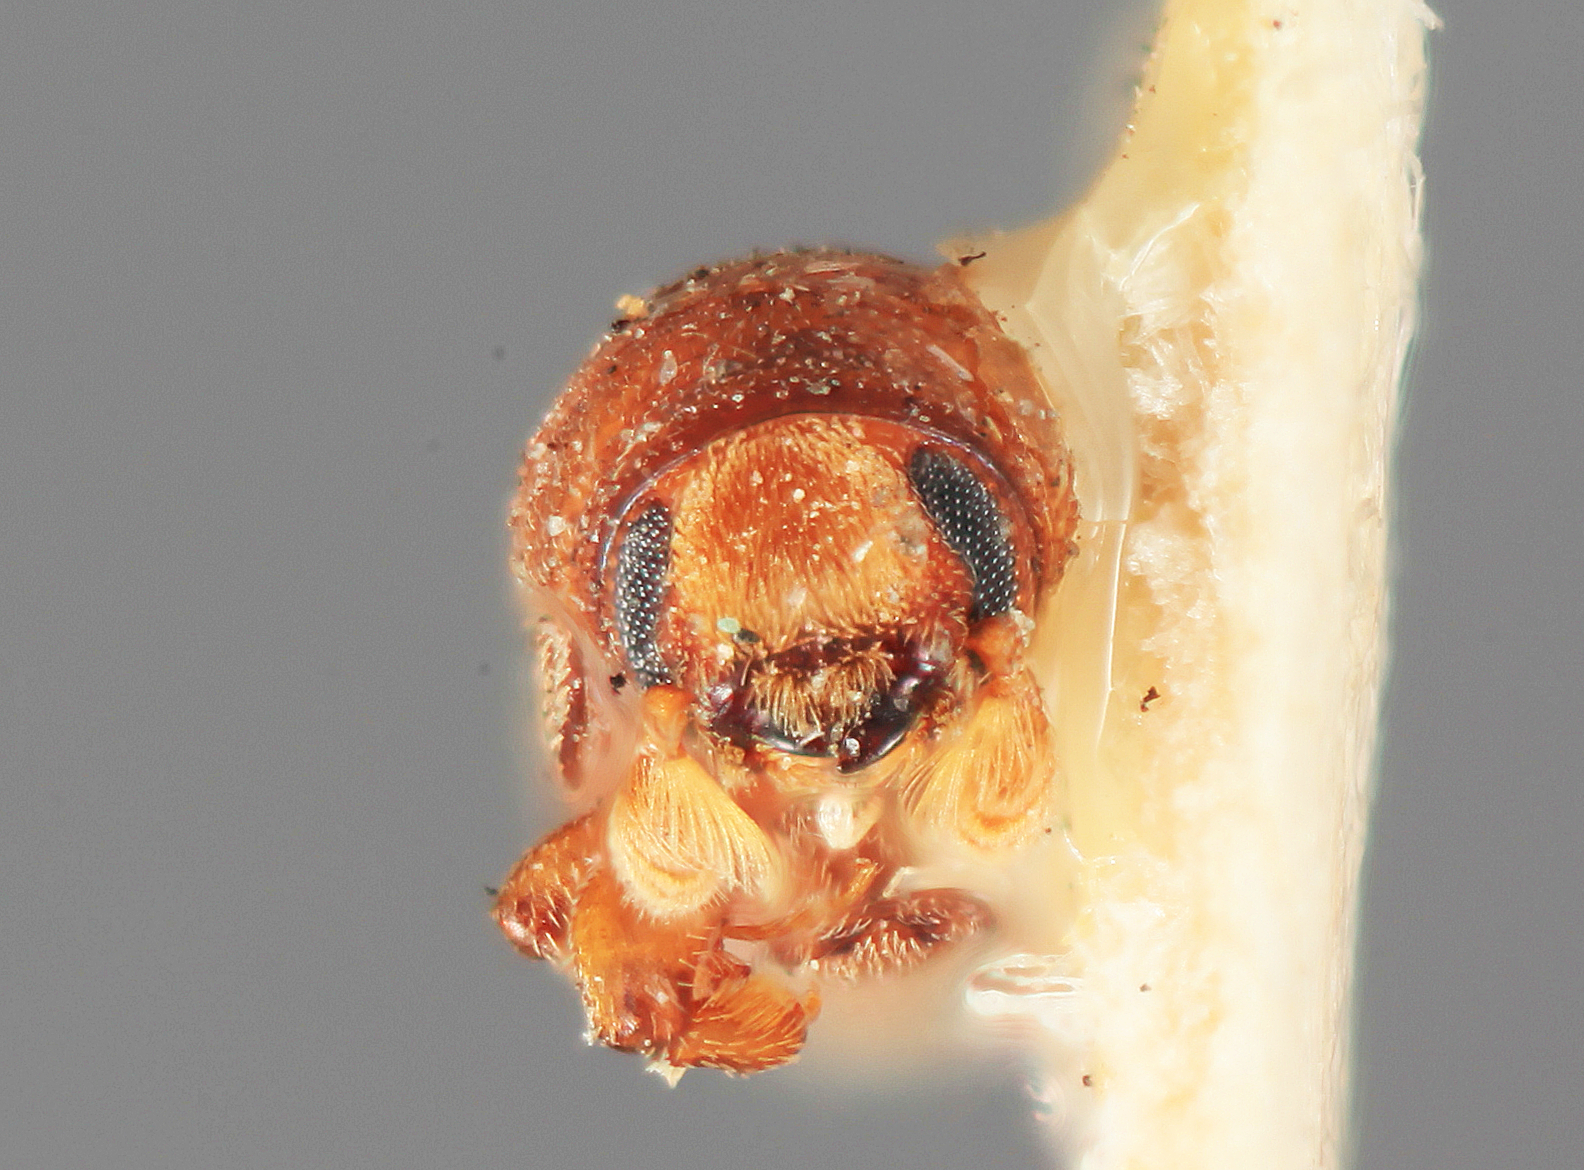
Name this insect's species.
Cnemonyx squamifer
